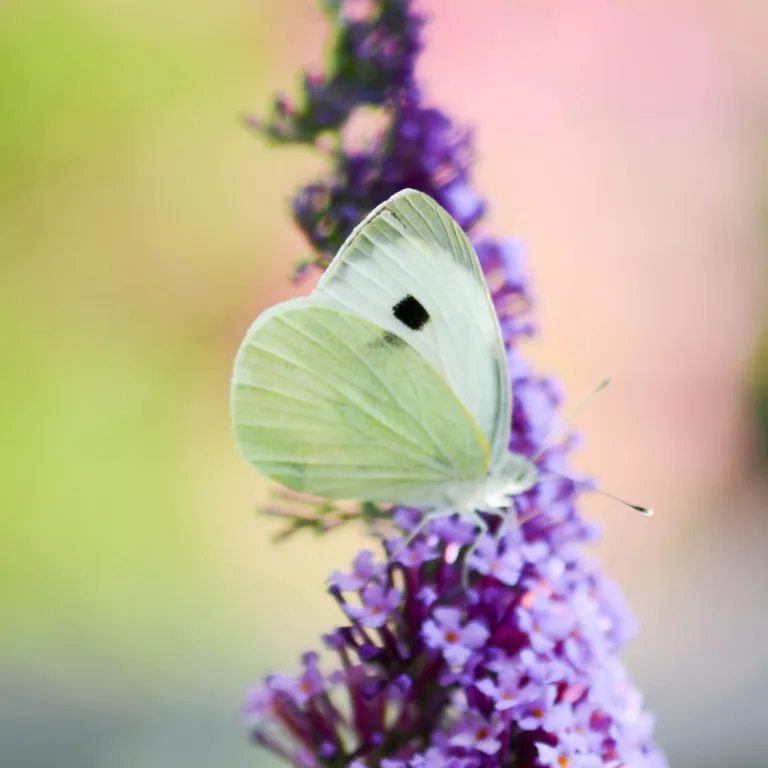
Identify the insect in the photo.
Pieris brassicae
